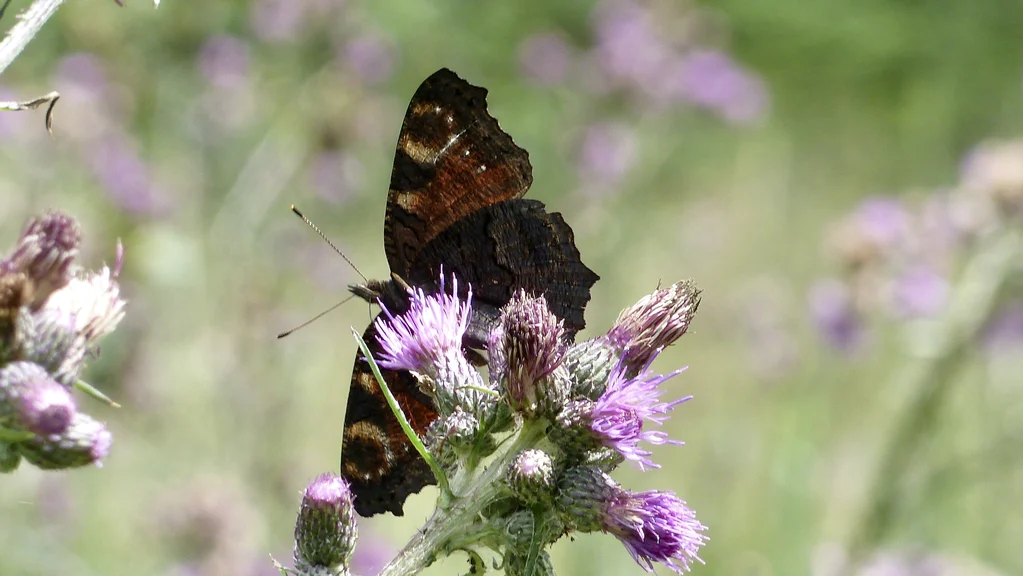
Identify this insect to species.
Aglais io
